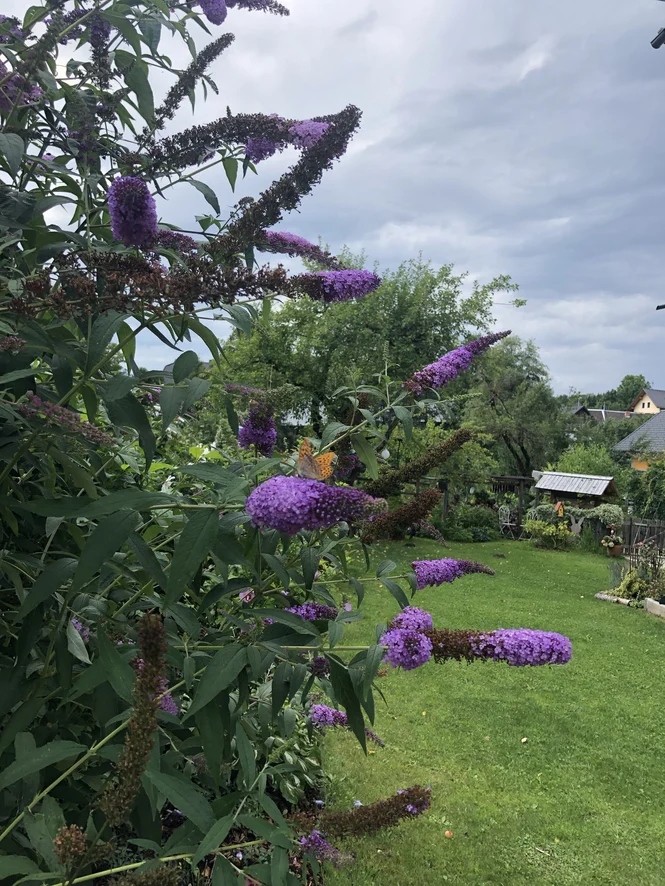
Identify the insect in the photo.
Argynnis paphia
